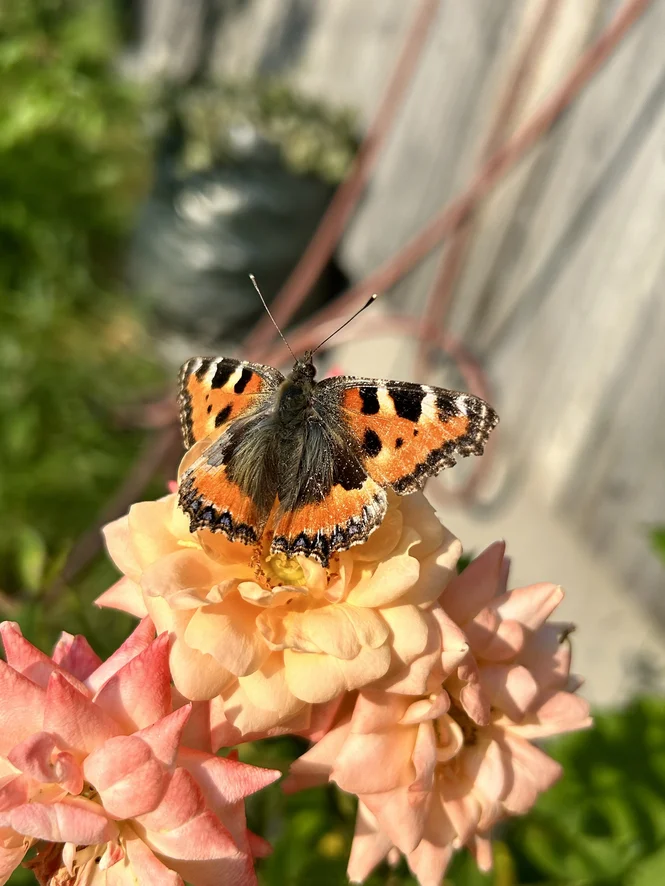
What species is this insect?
Aglais urticae
